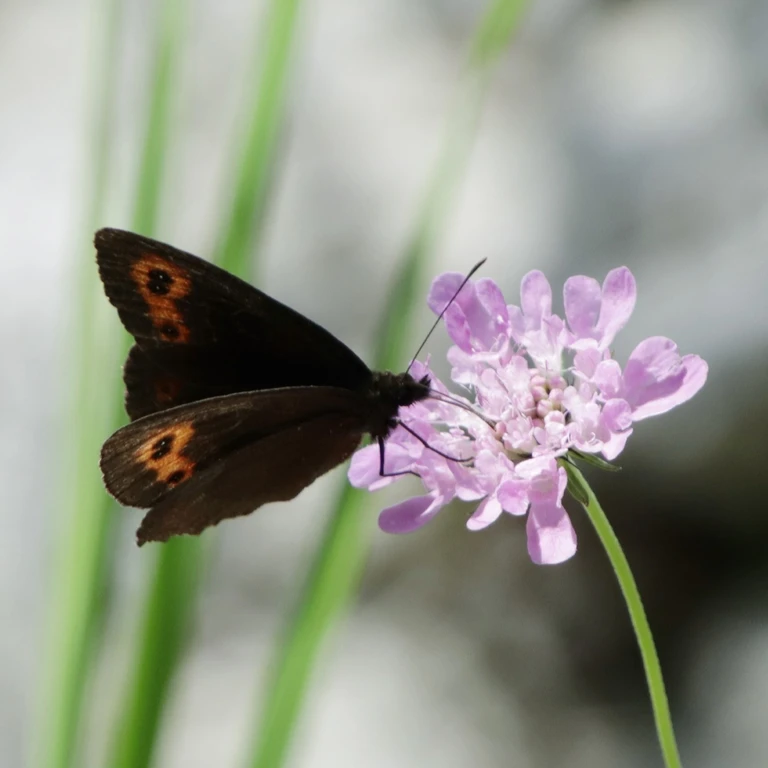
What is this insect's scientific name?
Erebia aethiops
